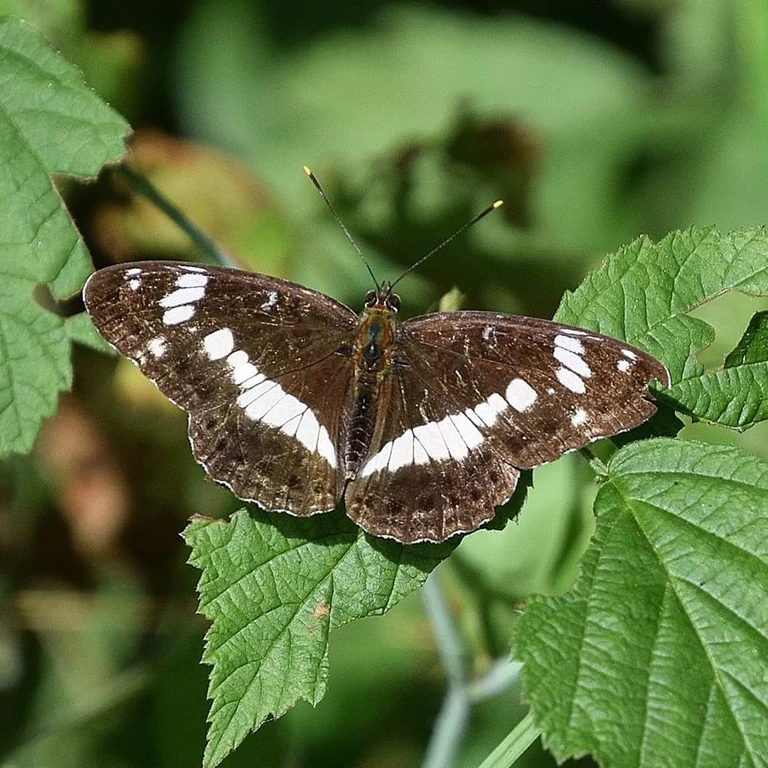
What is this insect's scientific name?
Limenitis camilla (also Ladoga camilla)
